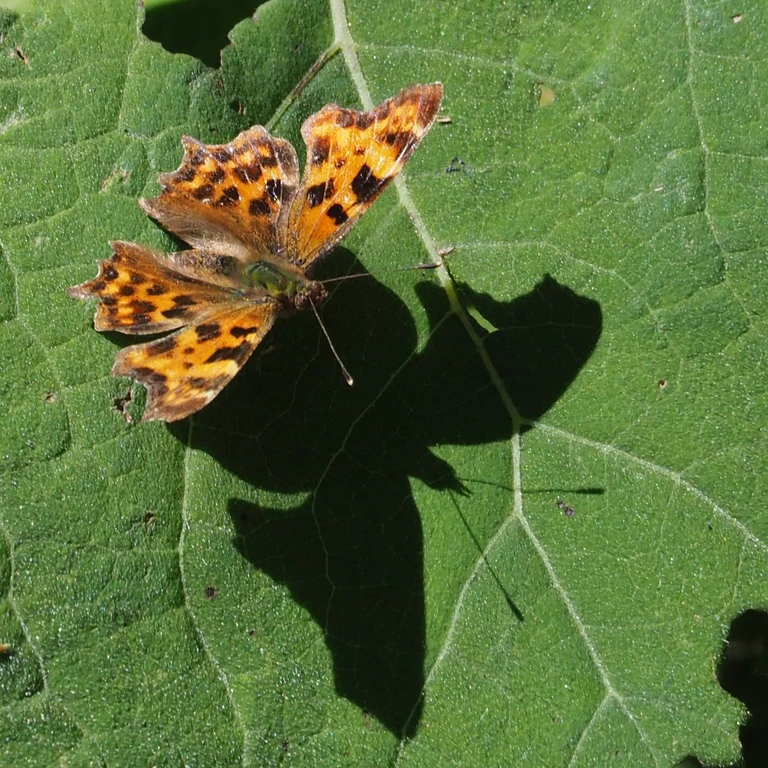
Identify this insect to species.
Polygonia c-album
